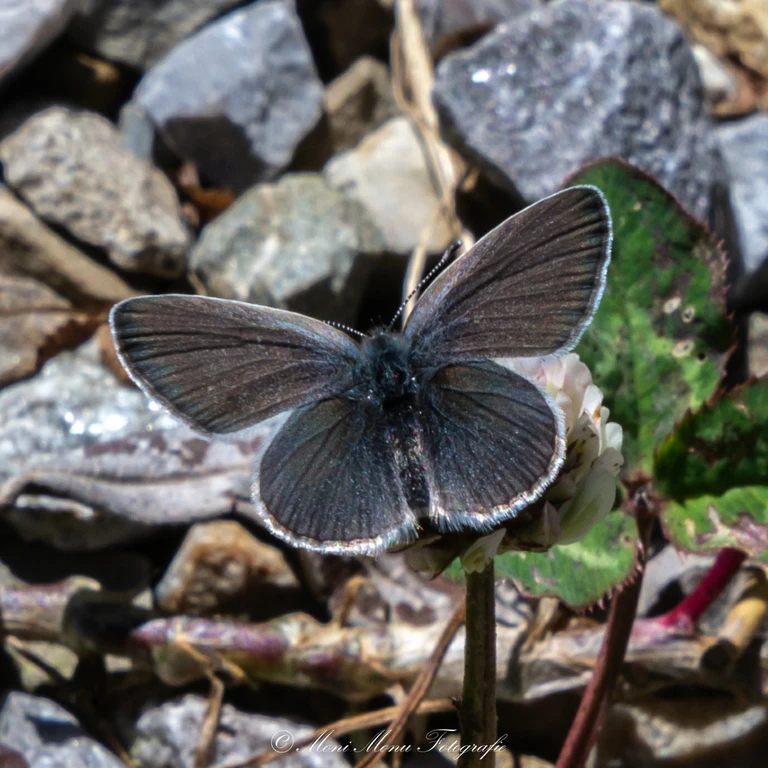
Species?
Cupido minimus
